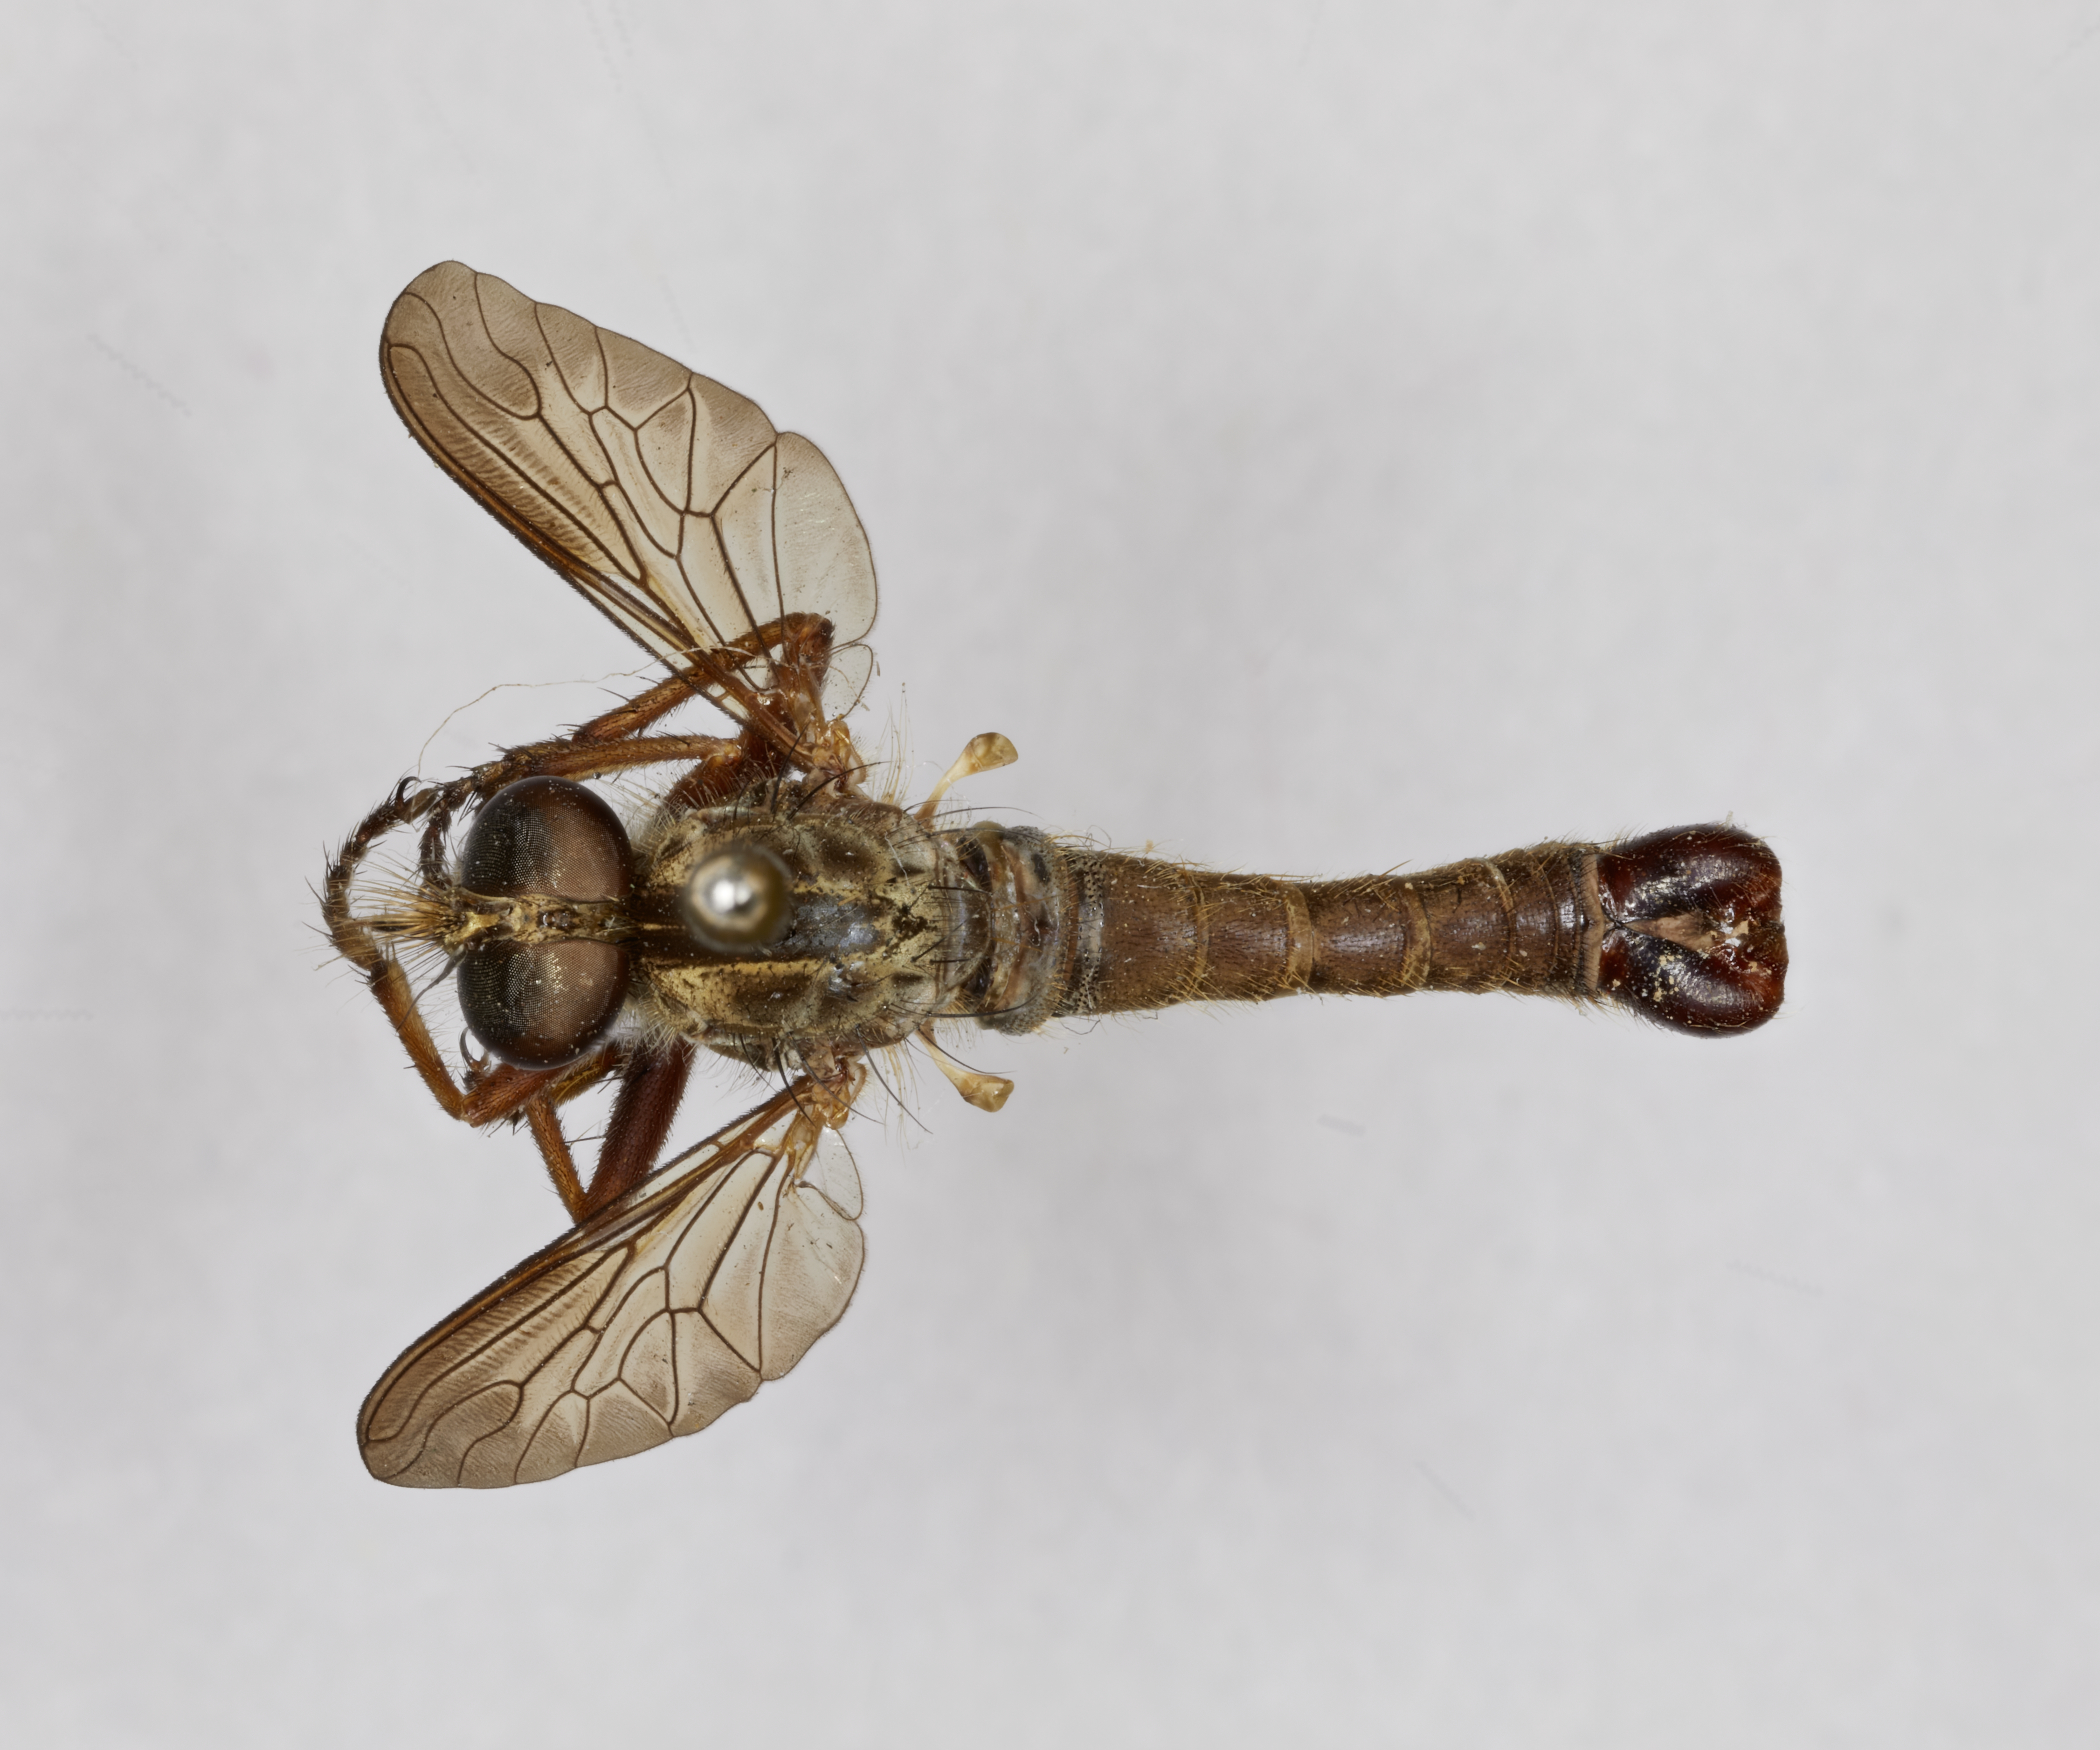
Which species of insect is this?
Asilus angustipennis
